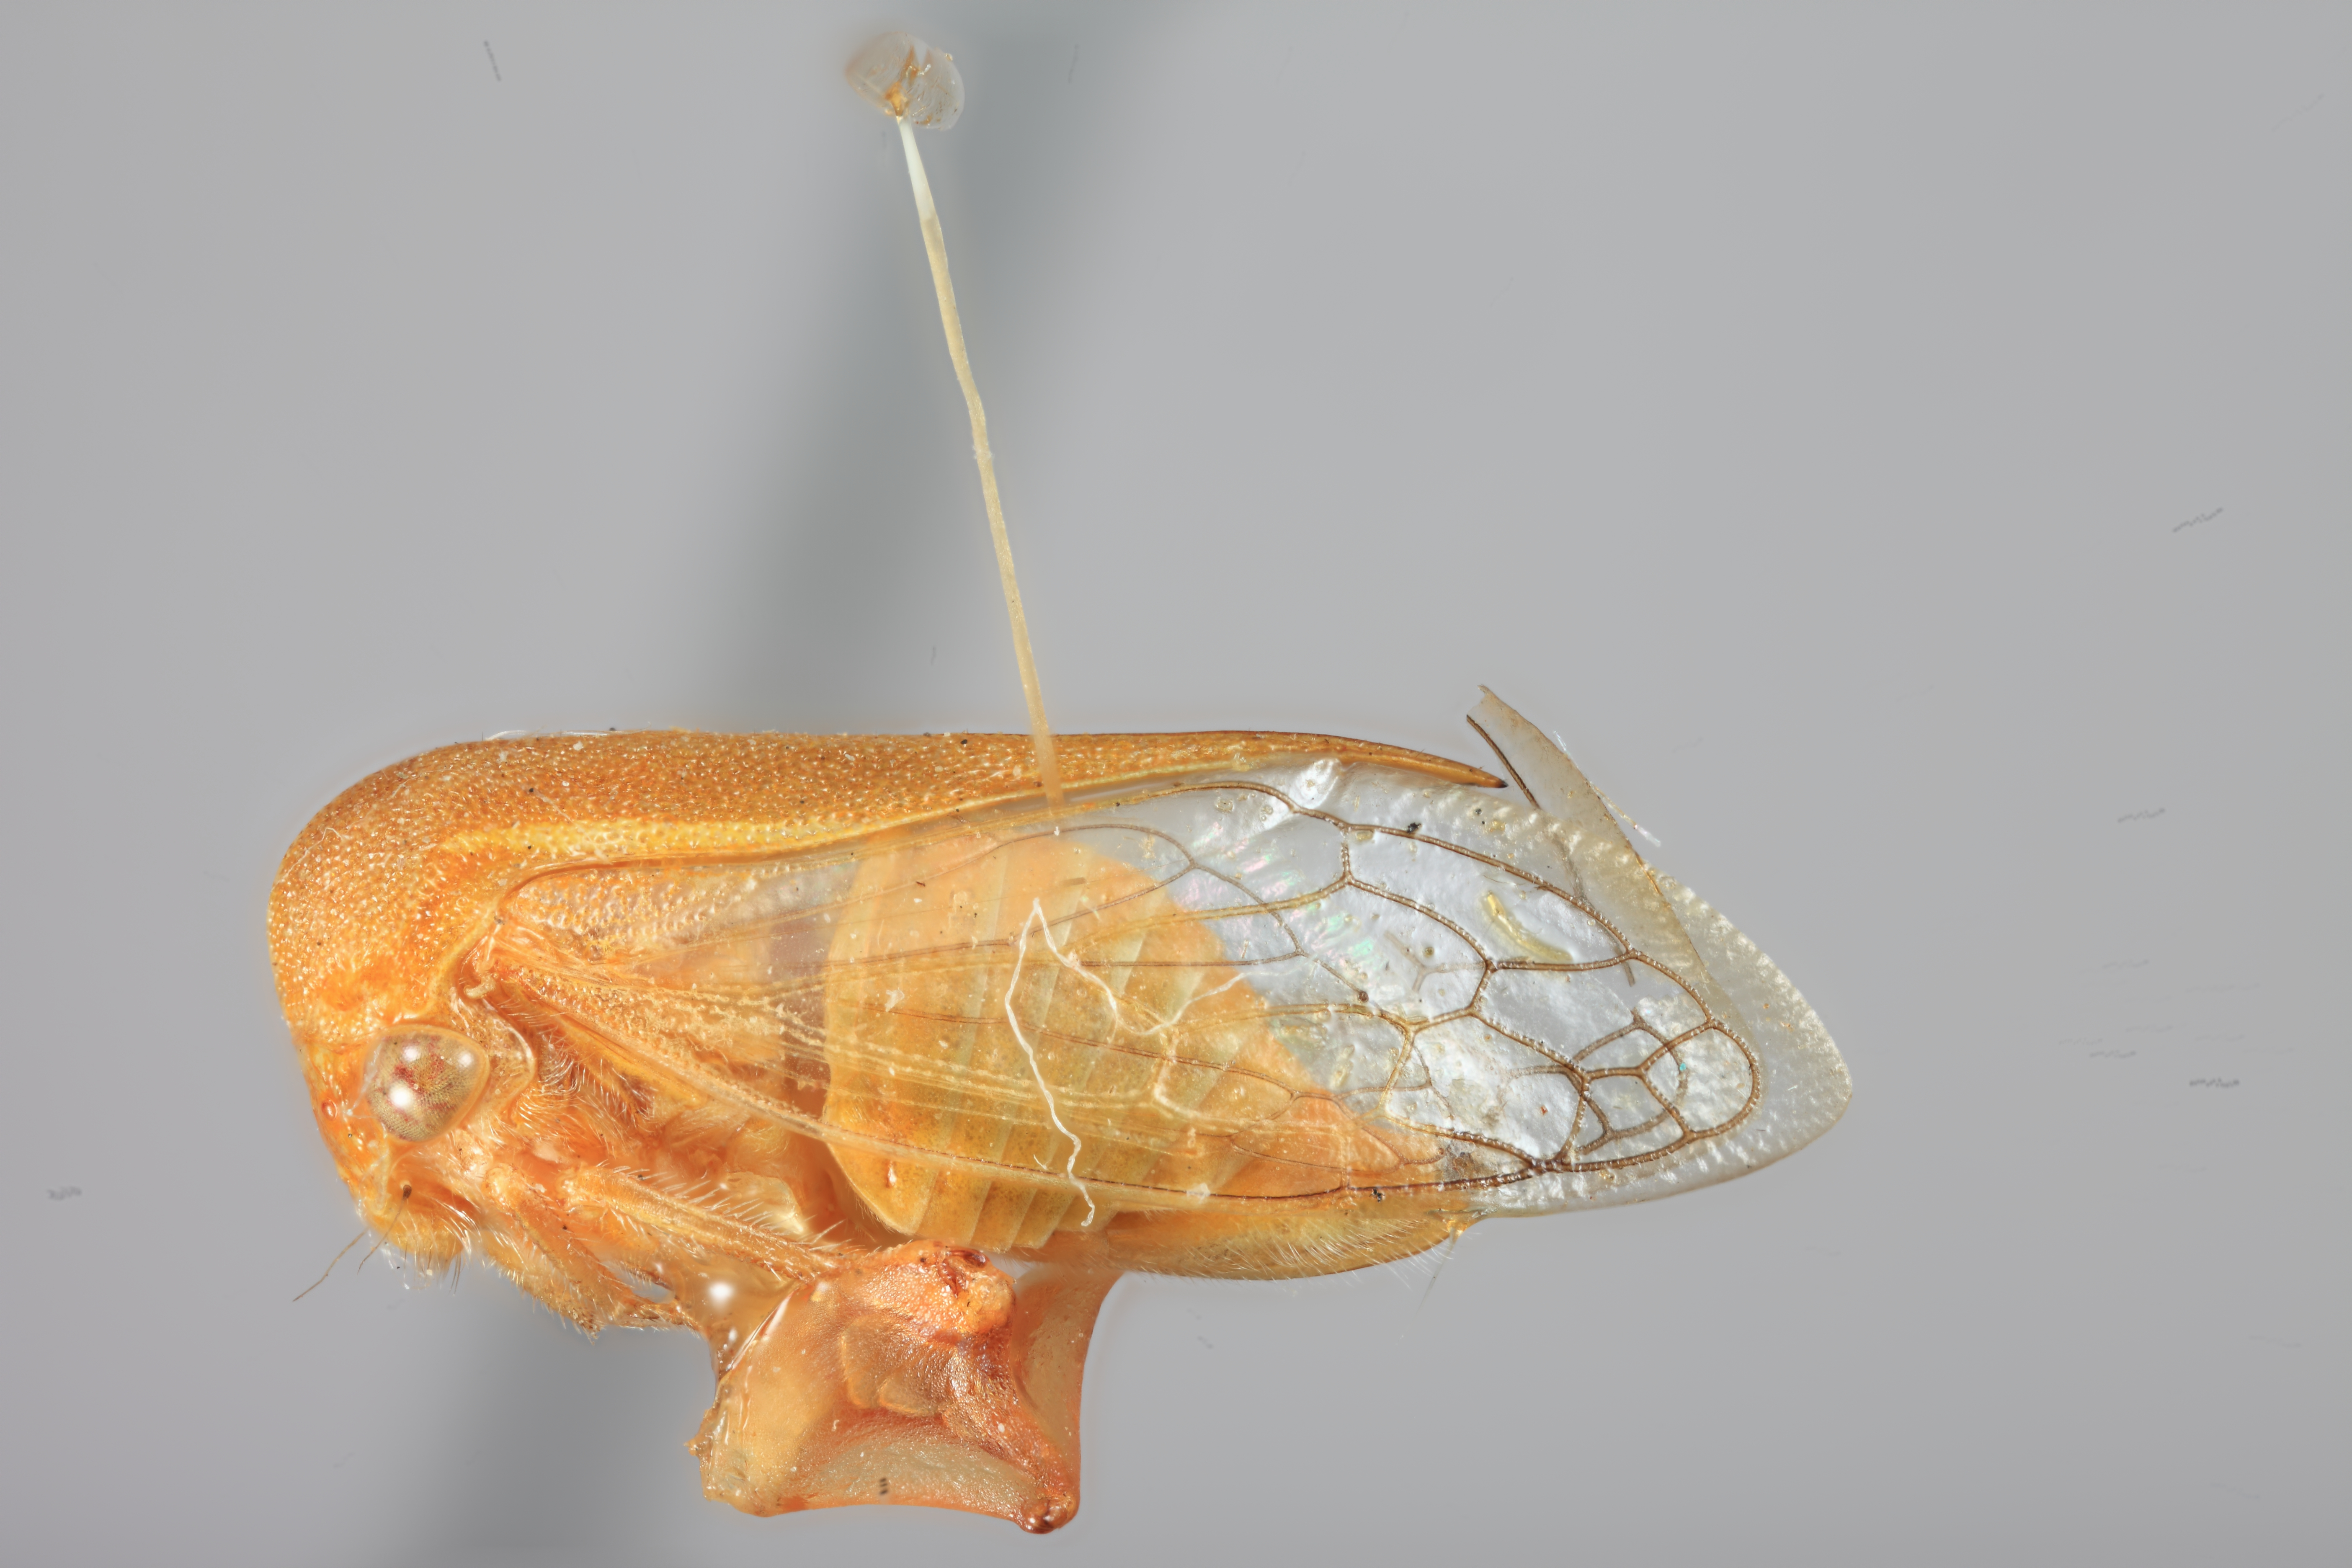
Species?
Stictolobus delongi
